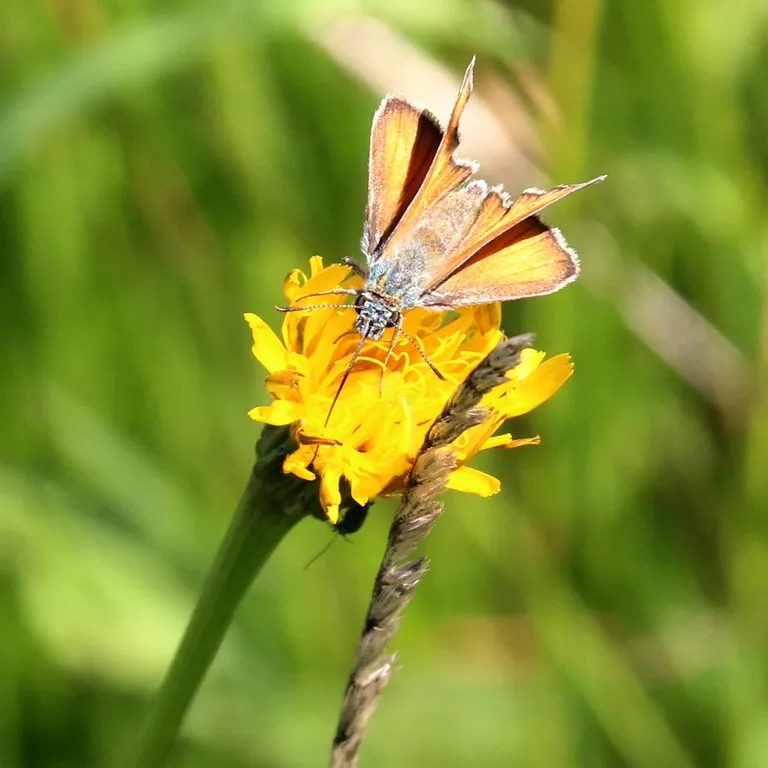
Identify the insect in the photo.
Thymelicus sylvestris
